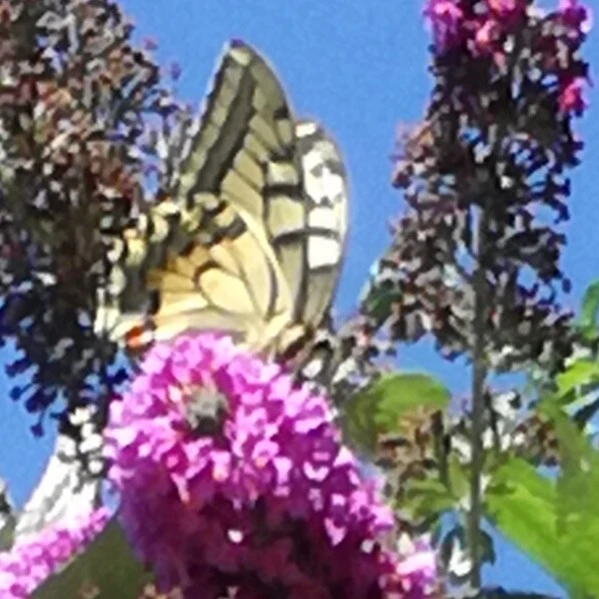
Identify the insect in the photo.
Papilio machaon
